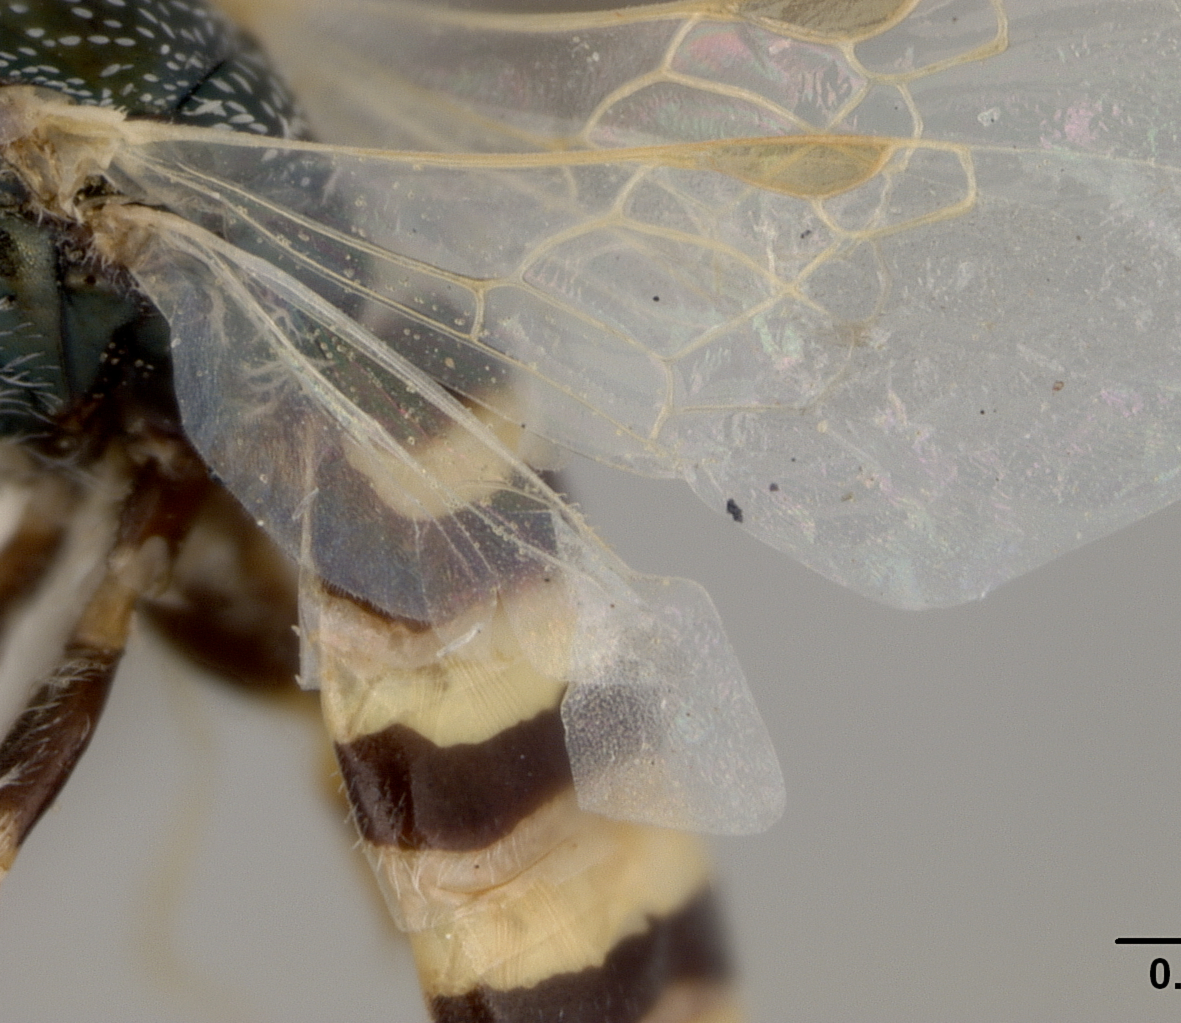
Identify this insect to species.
Perdita cushmani
